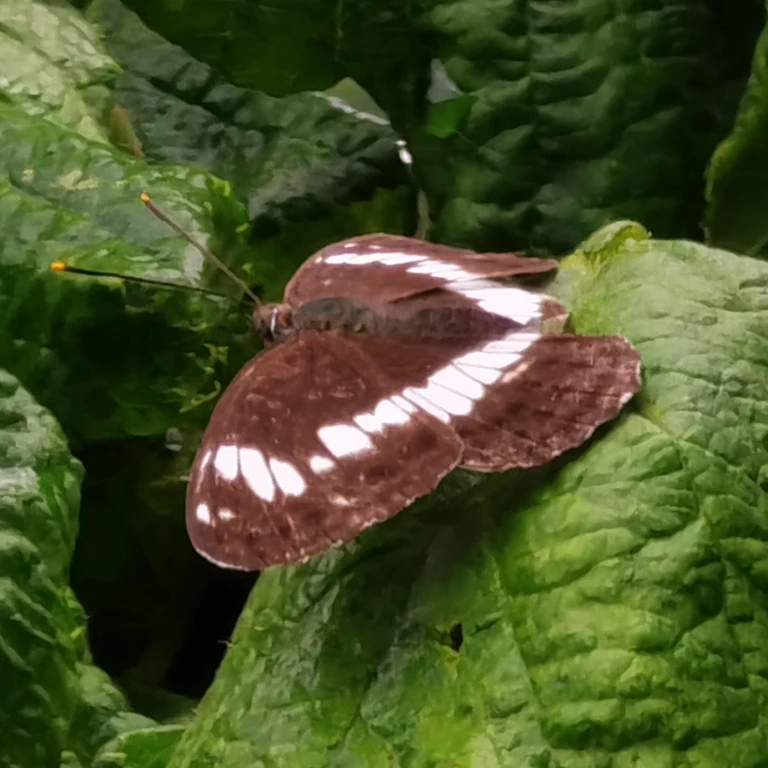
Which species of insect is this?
Limenitis camilla (also Ladoga camilla)
